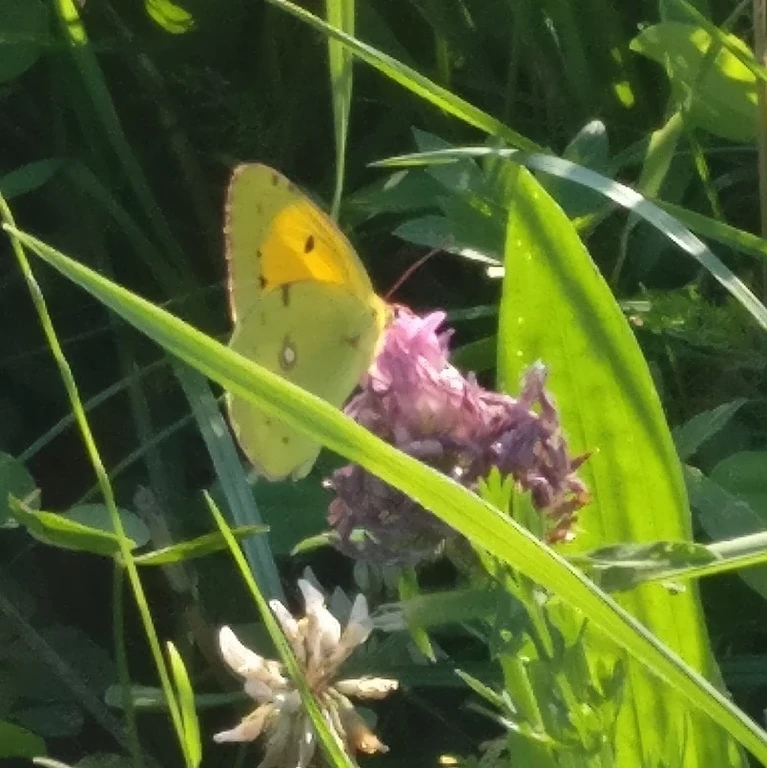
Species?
Colias croceus
